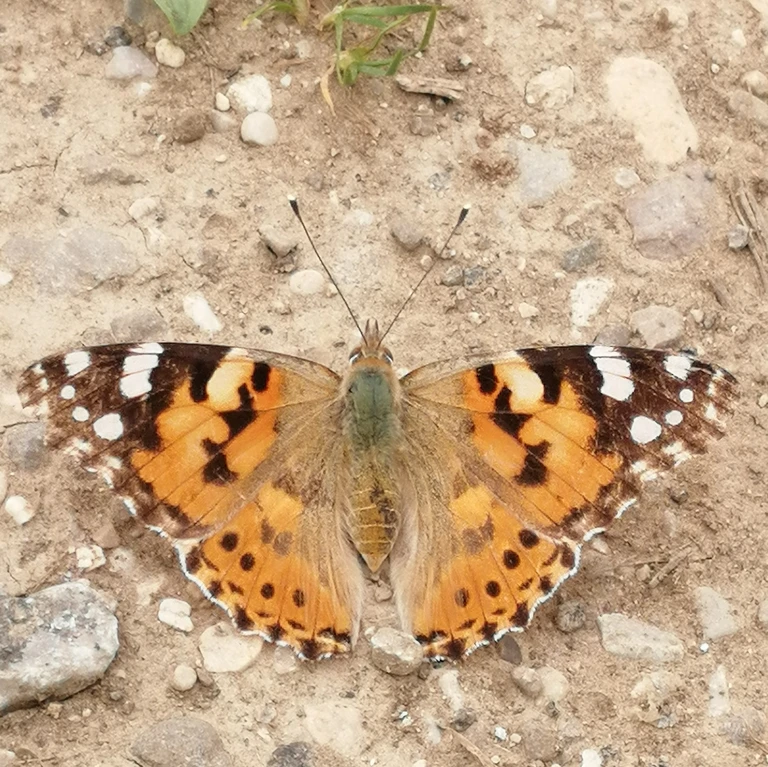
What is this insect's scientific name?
Vanessa cardui
